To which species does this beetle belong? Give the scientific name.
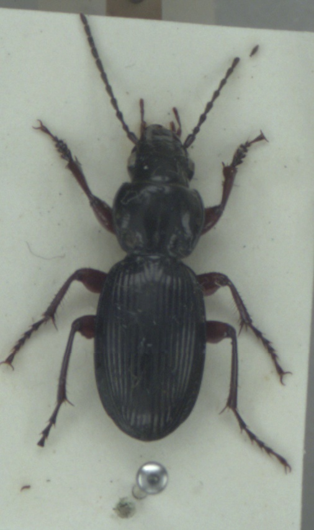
Pterostichus madidus
